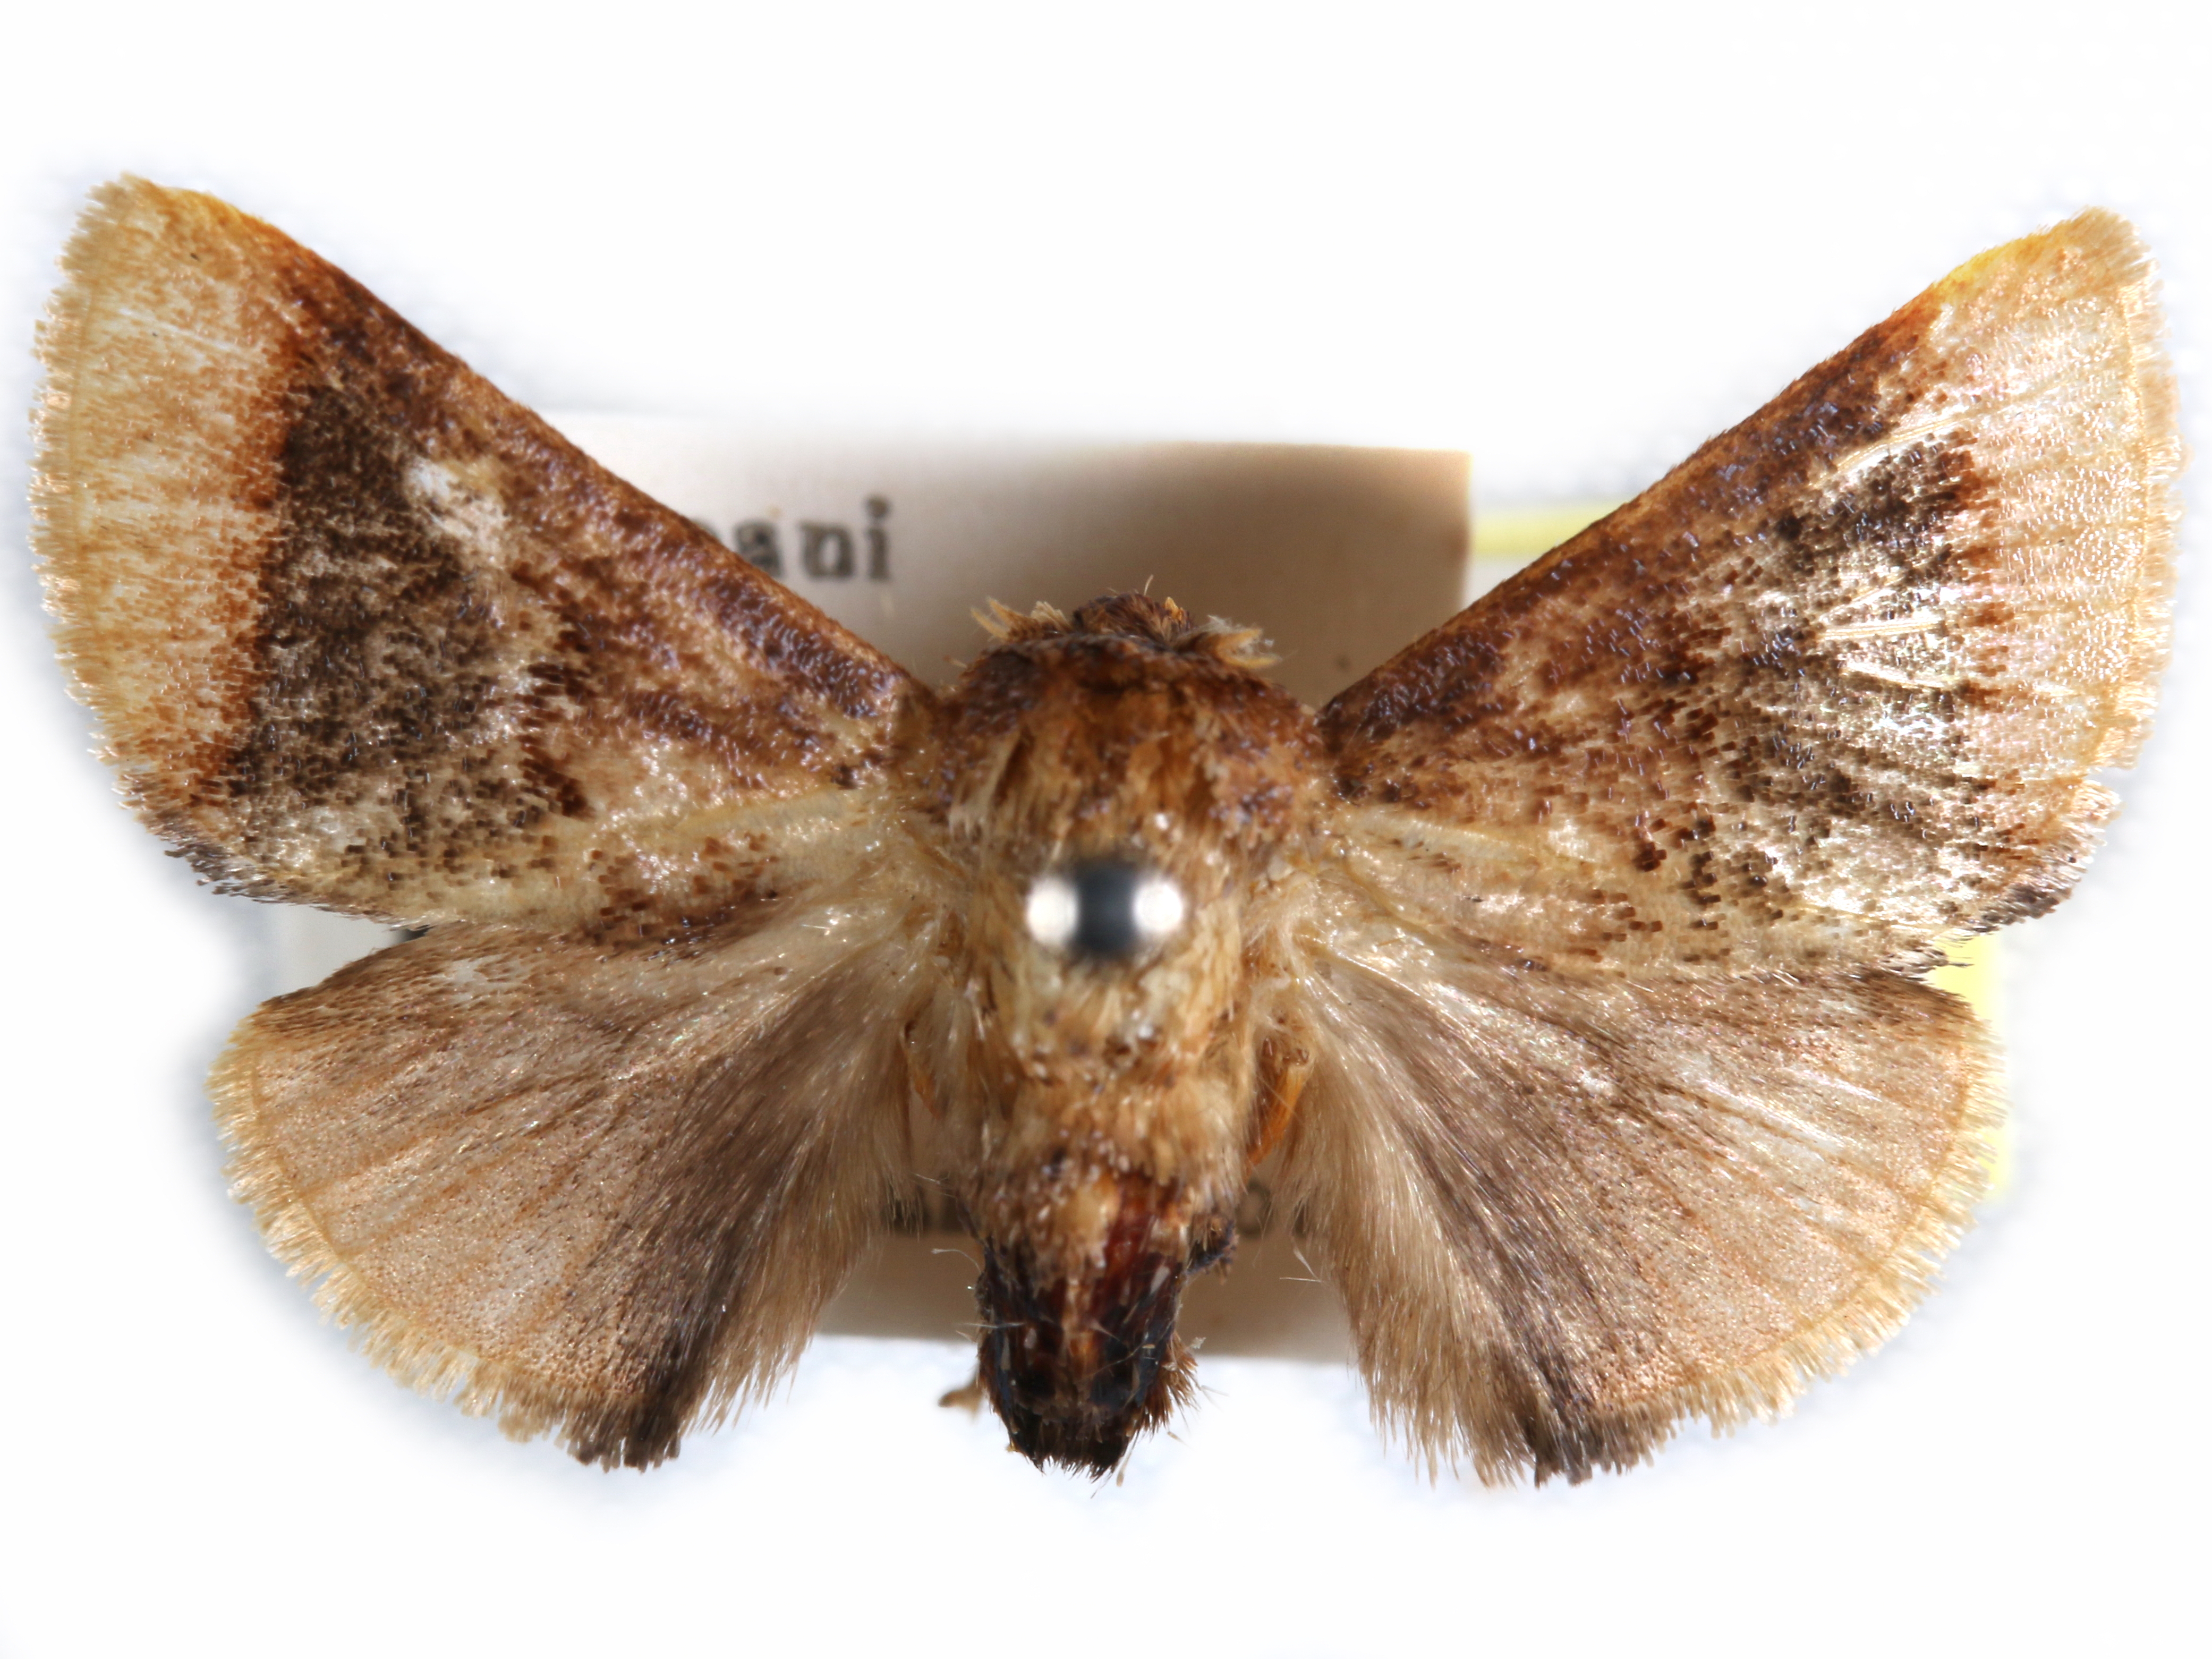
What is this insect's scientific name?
Trogocrada atmota
